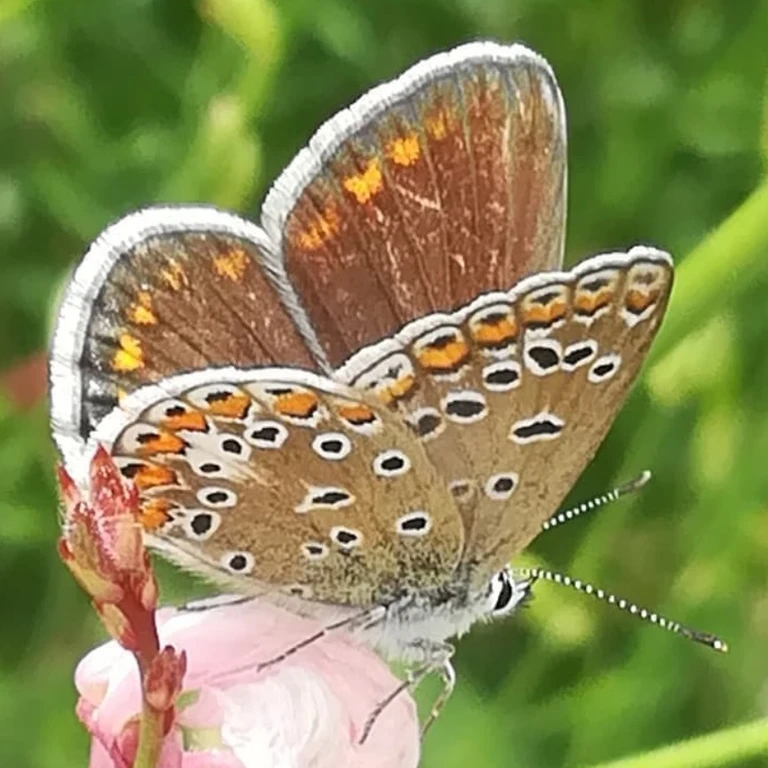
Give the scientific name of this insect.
Polyommatus icarus
